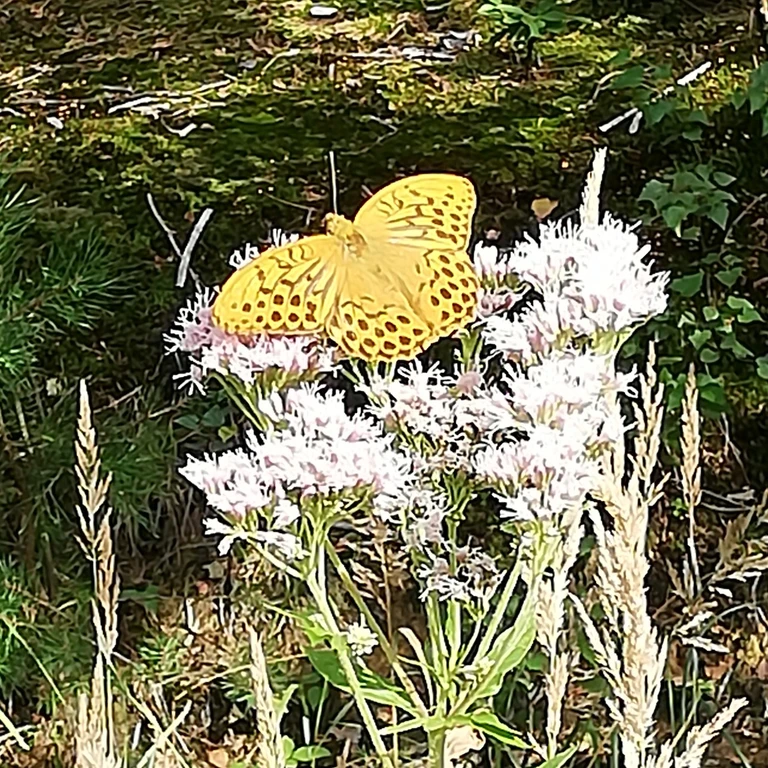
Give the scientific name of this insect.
Argynnis paphia
